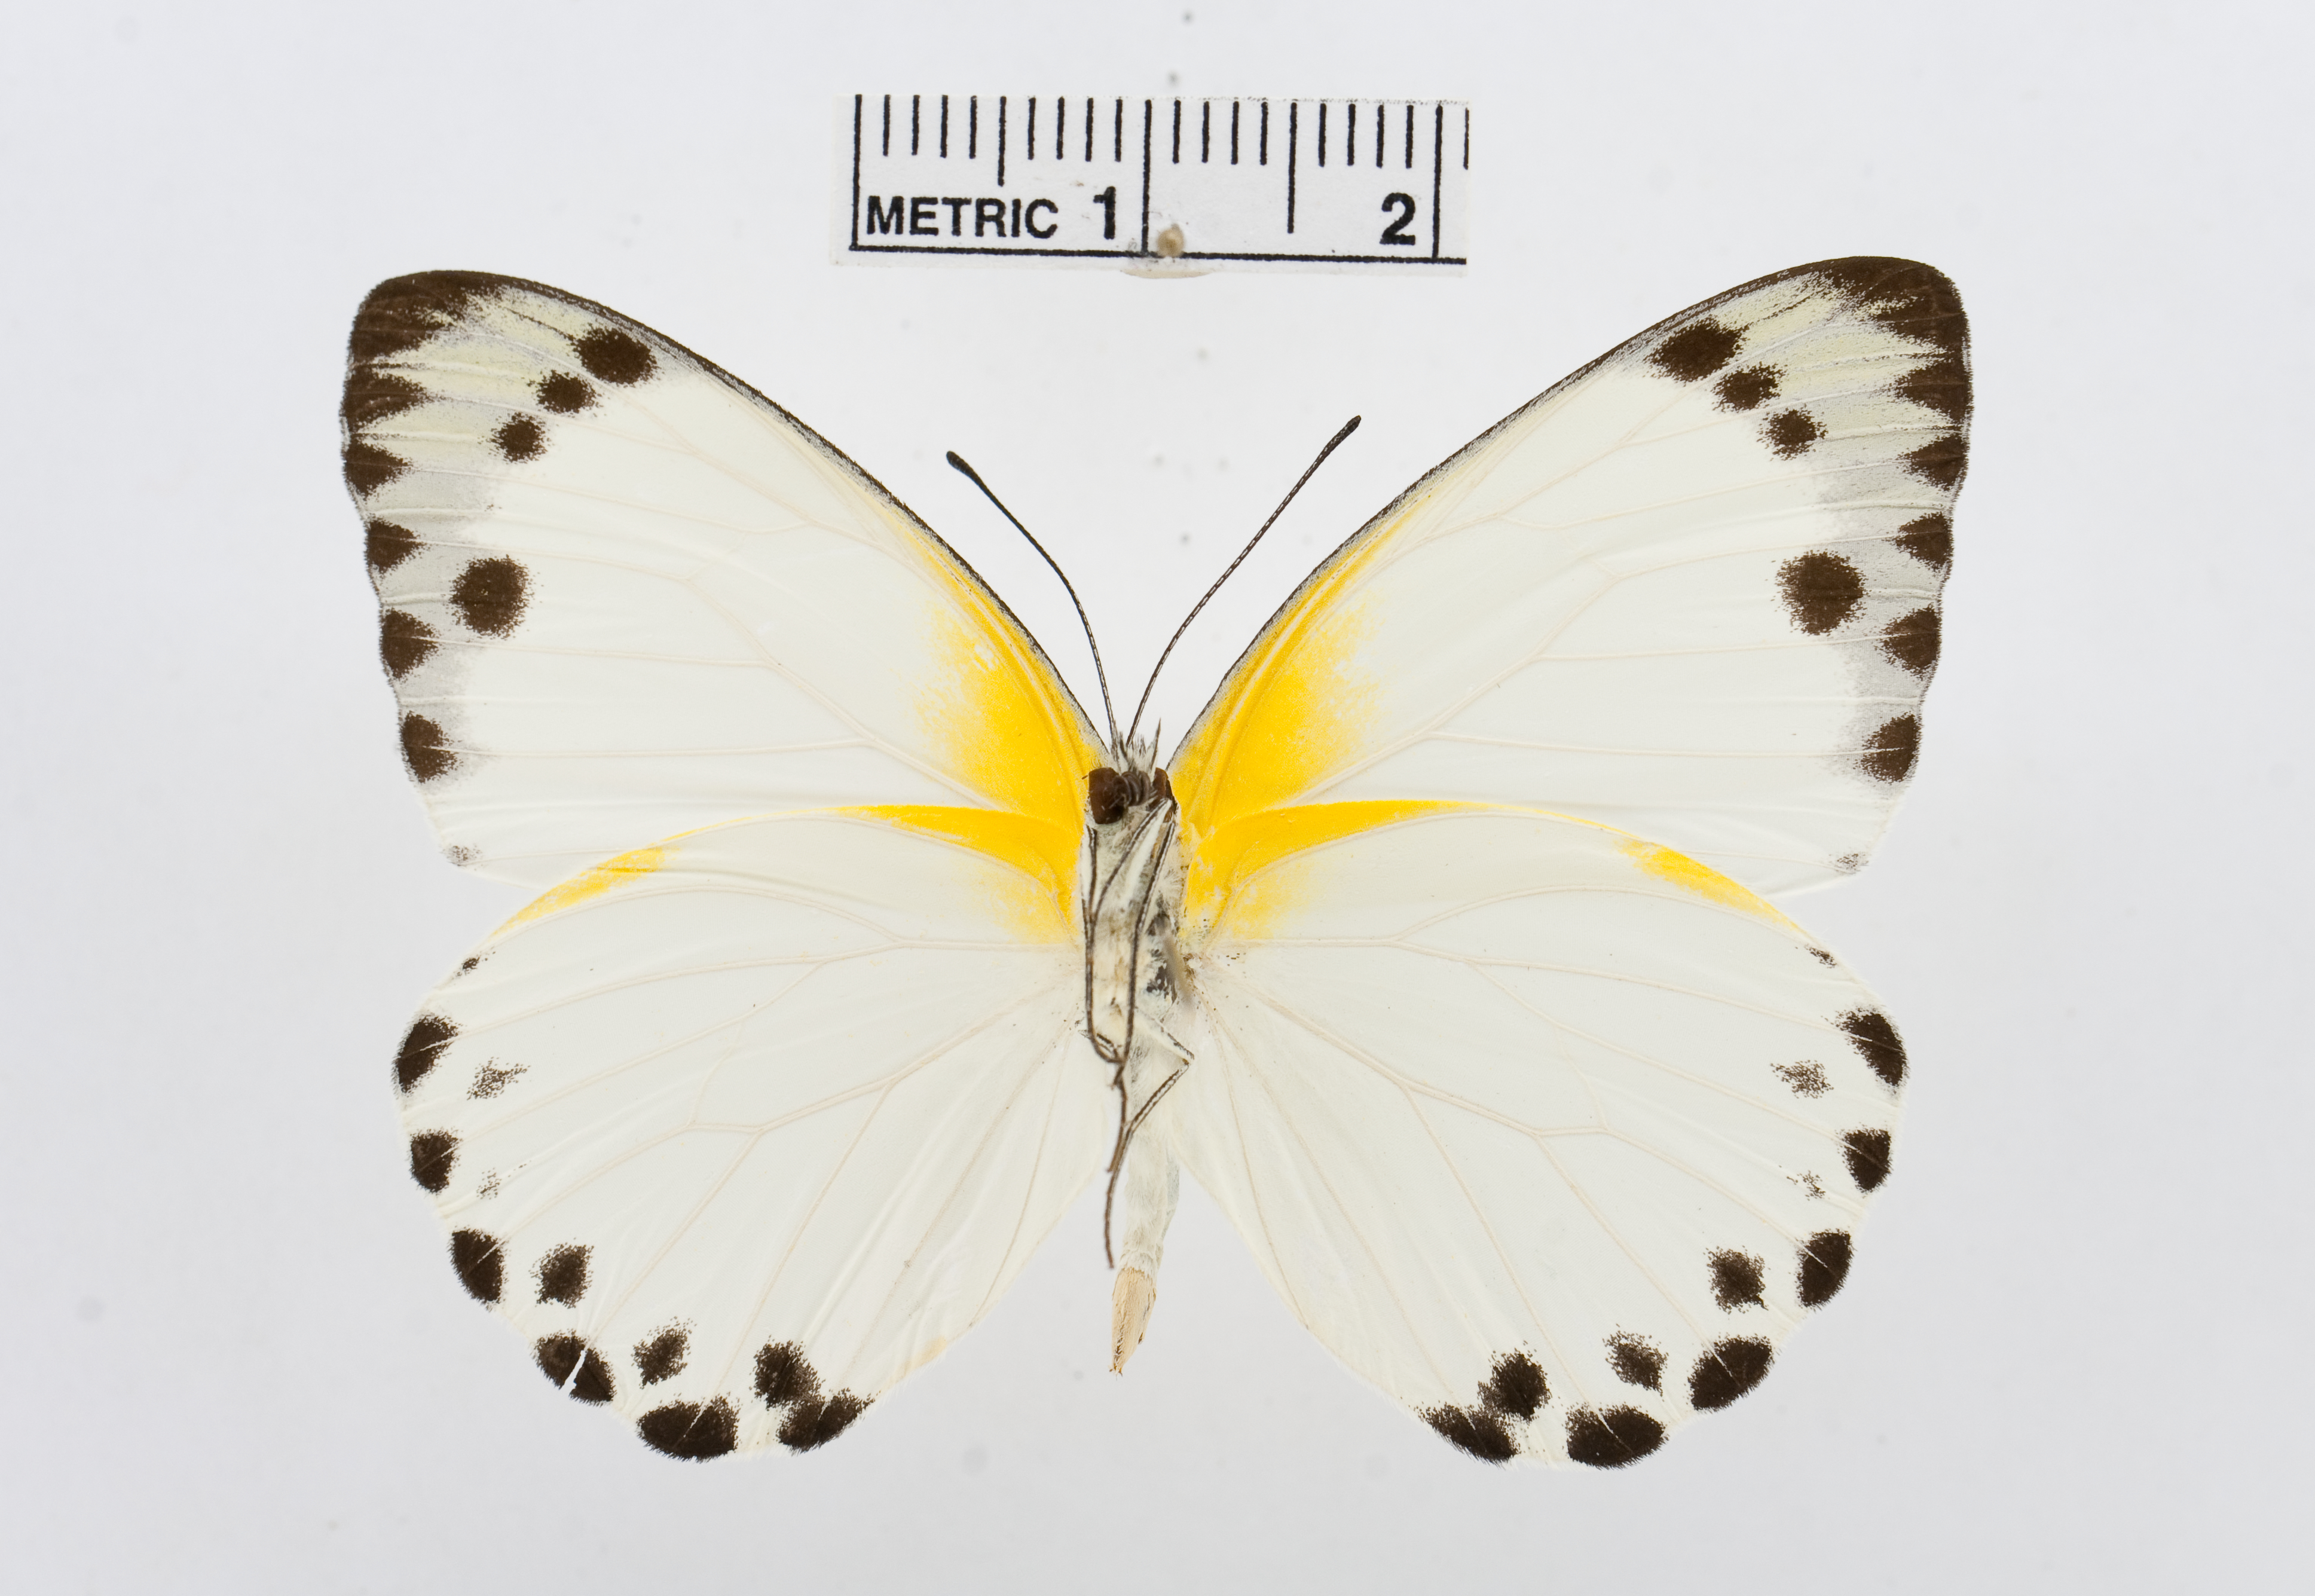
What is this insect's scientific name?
Belenois theuszi
